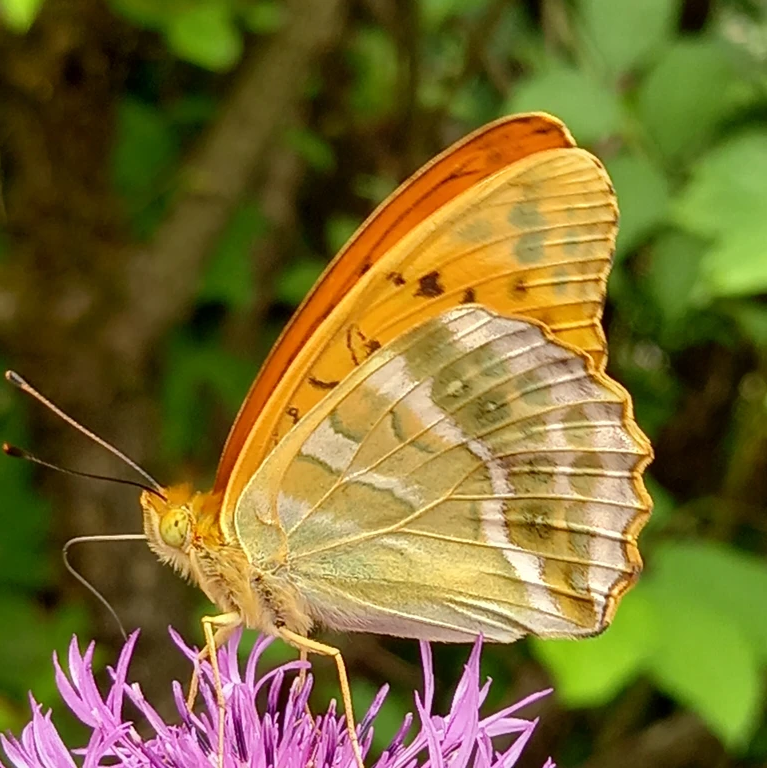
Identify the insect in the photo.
Argynnis paphia
